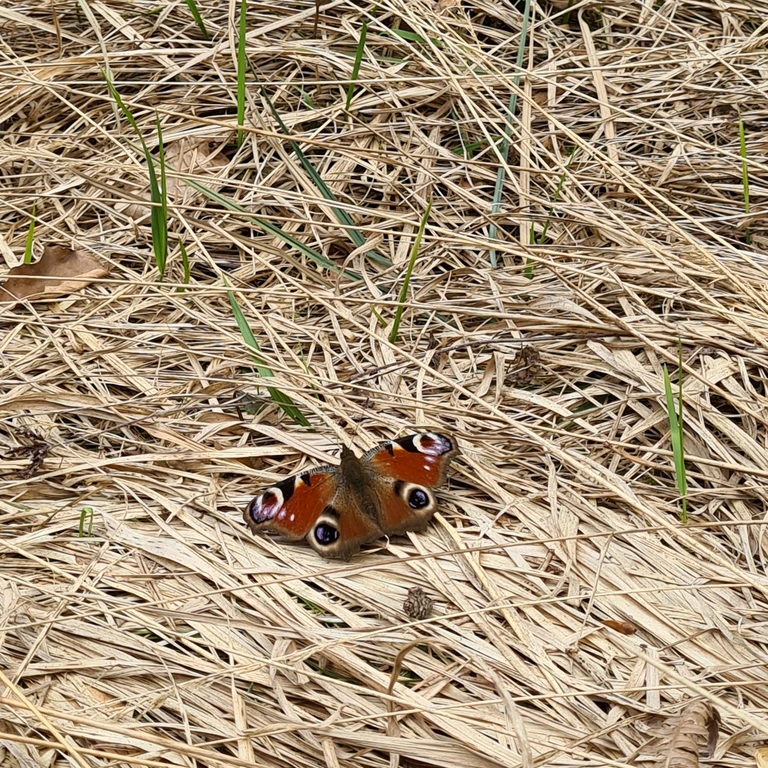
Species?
Aglais io
